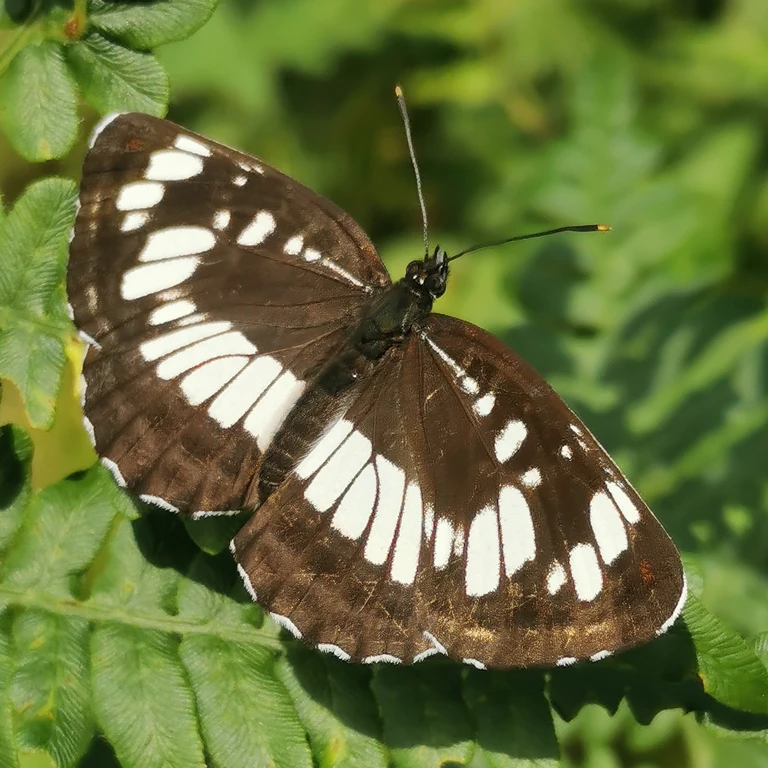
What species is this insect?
Neptis rivularis
